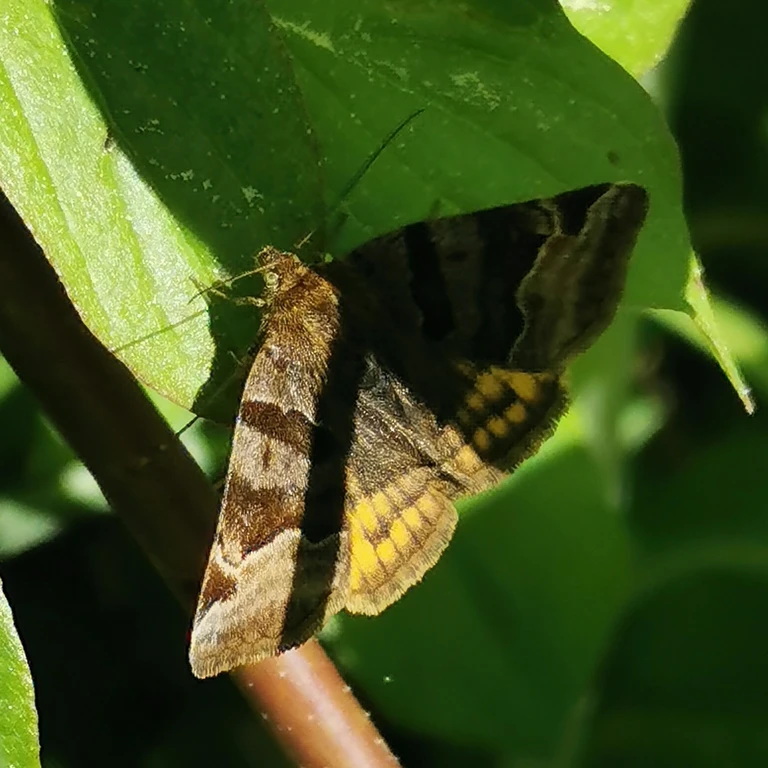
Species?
Euclidia glyphica
